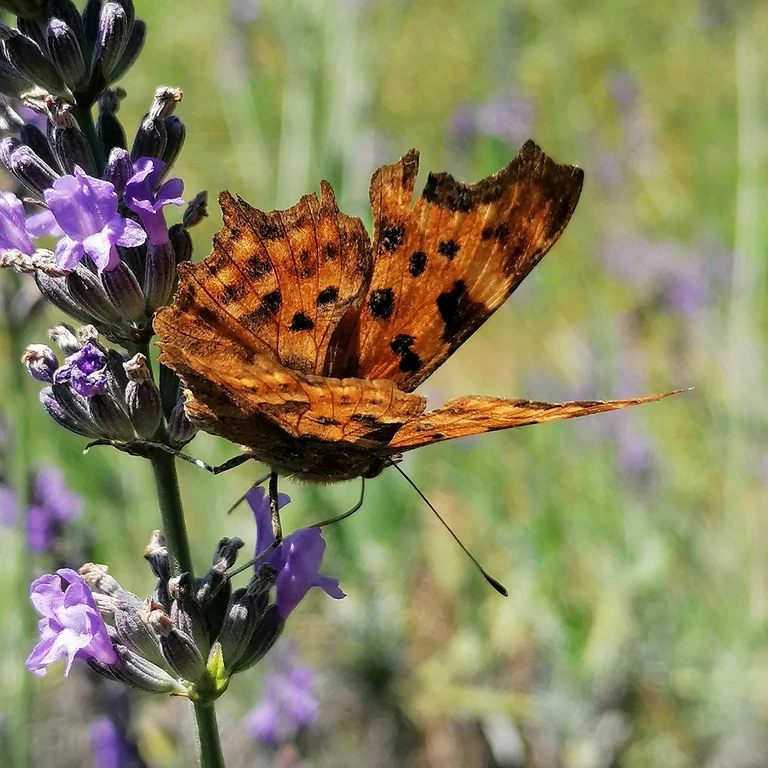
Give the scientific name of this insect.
Polygonia c-album
